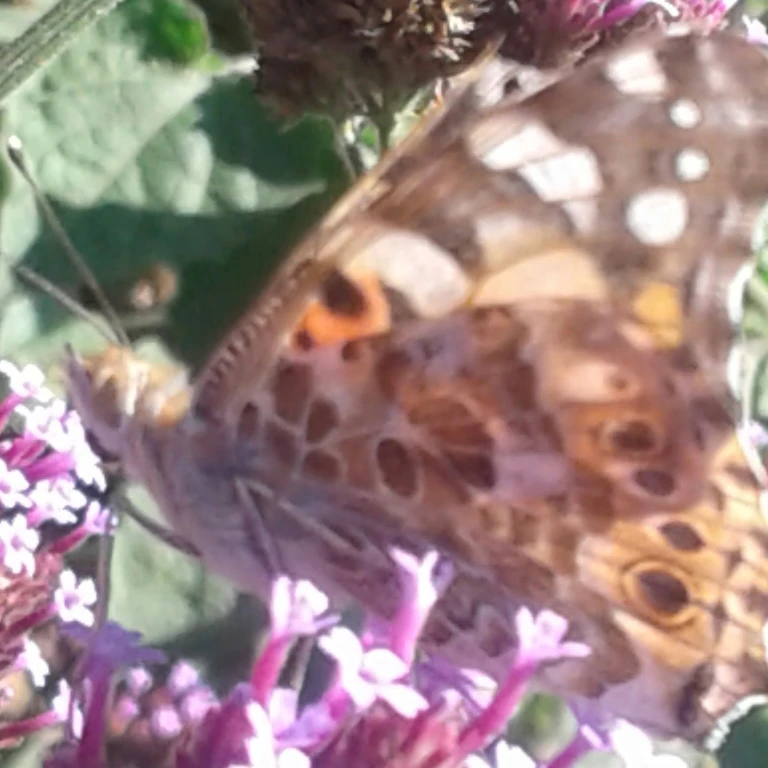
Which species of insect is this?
Vanessa cardui
